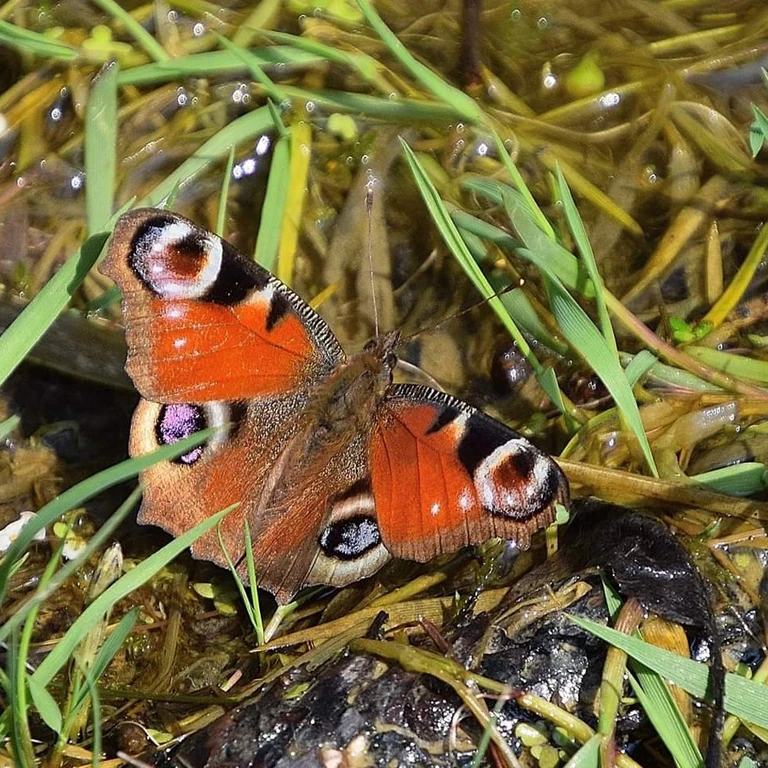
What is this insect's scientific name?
Aglais io
